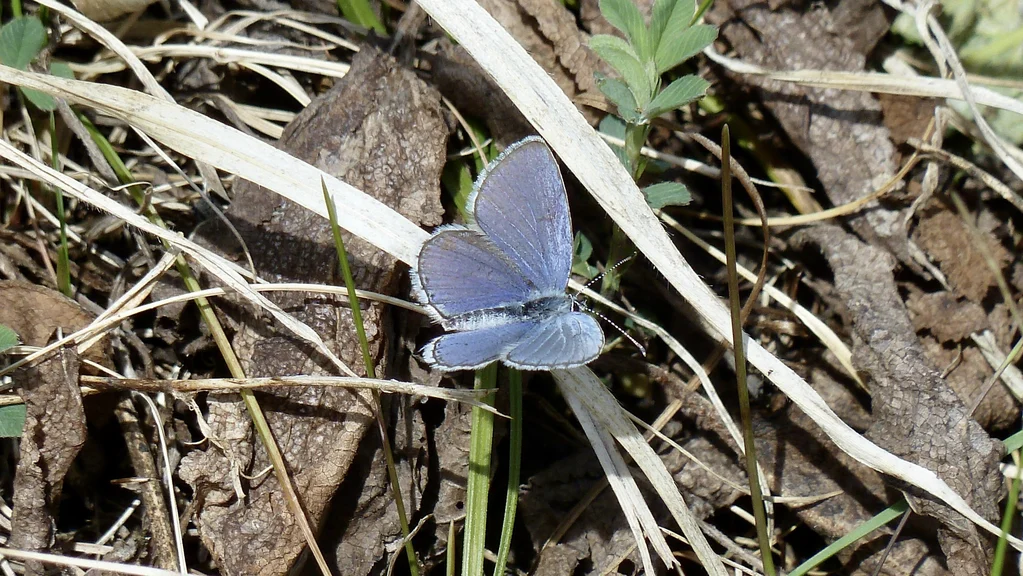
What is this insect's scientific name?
Cupido argiades (also Elkalyce argiades)
